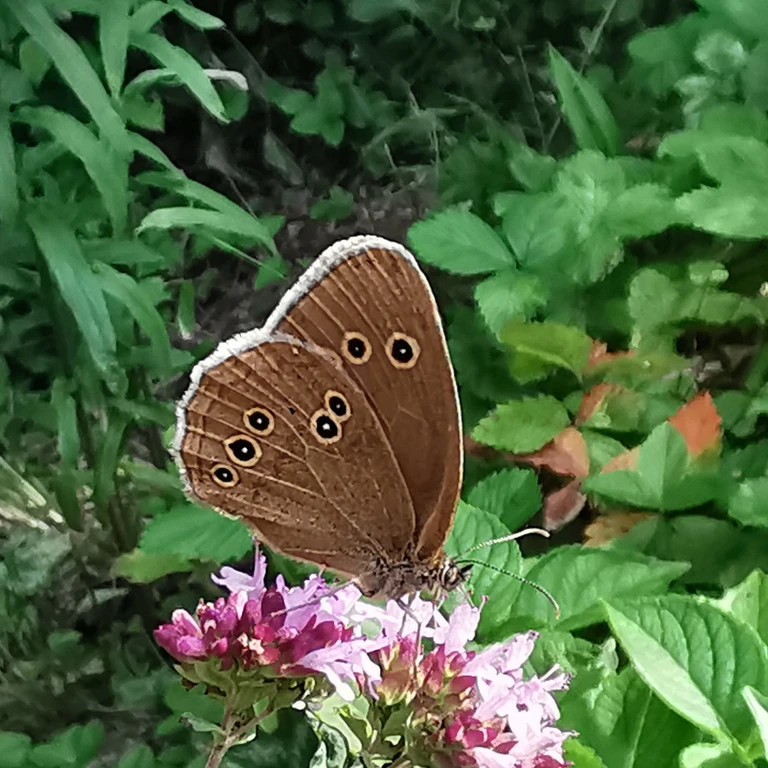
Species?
Aphantopus hyperantus
